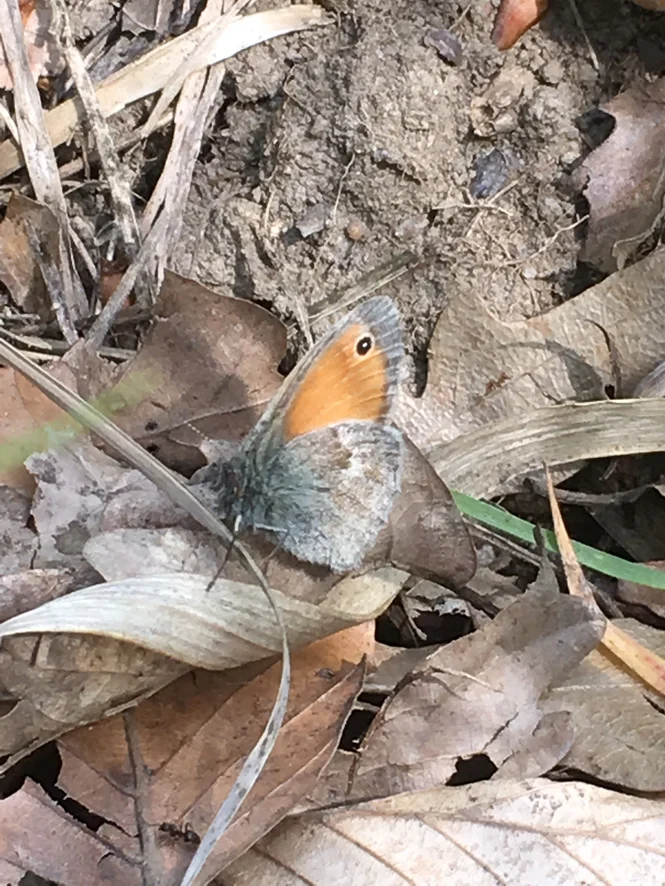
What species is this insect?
Coenonympha pamphilus
